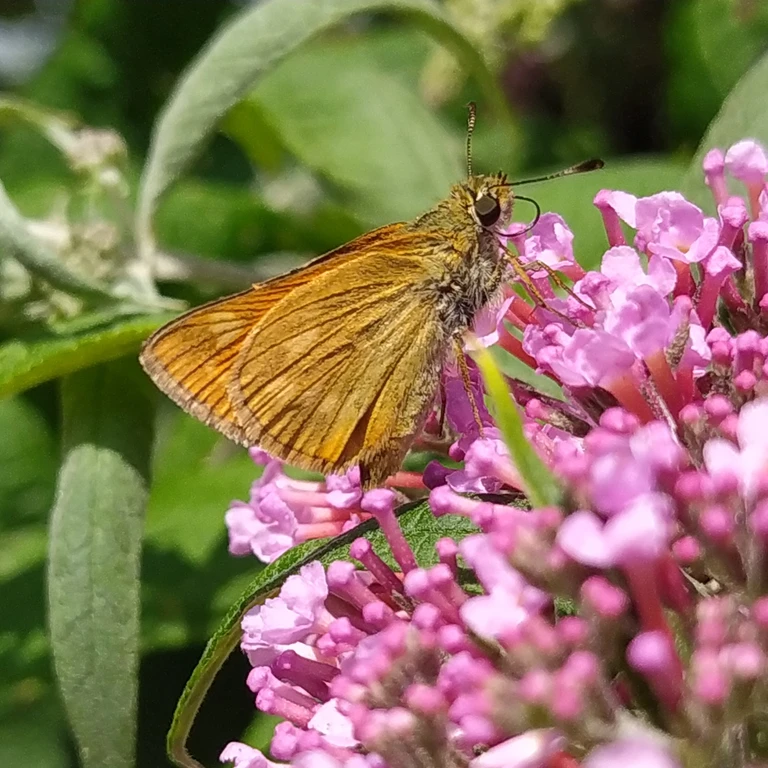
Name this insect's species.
Ochlodes sylvanus (also Ochlodes venata)
